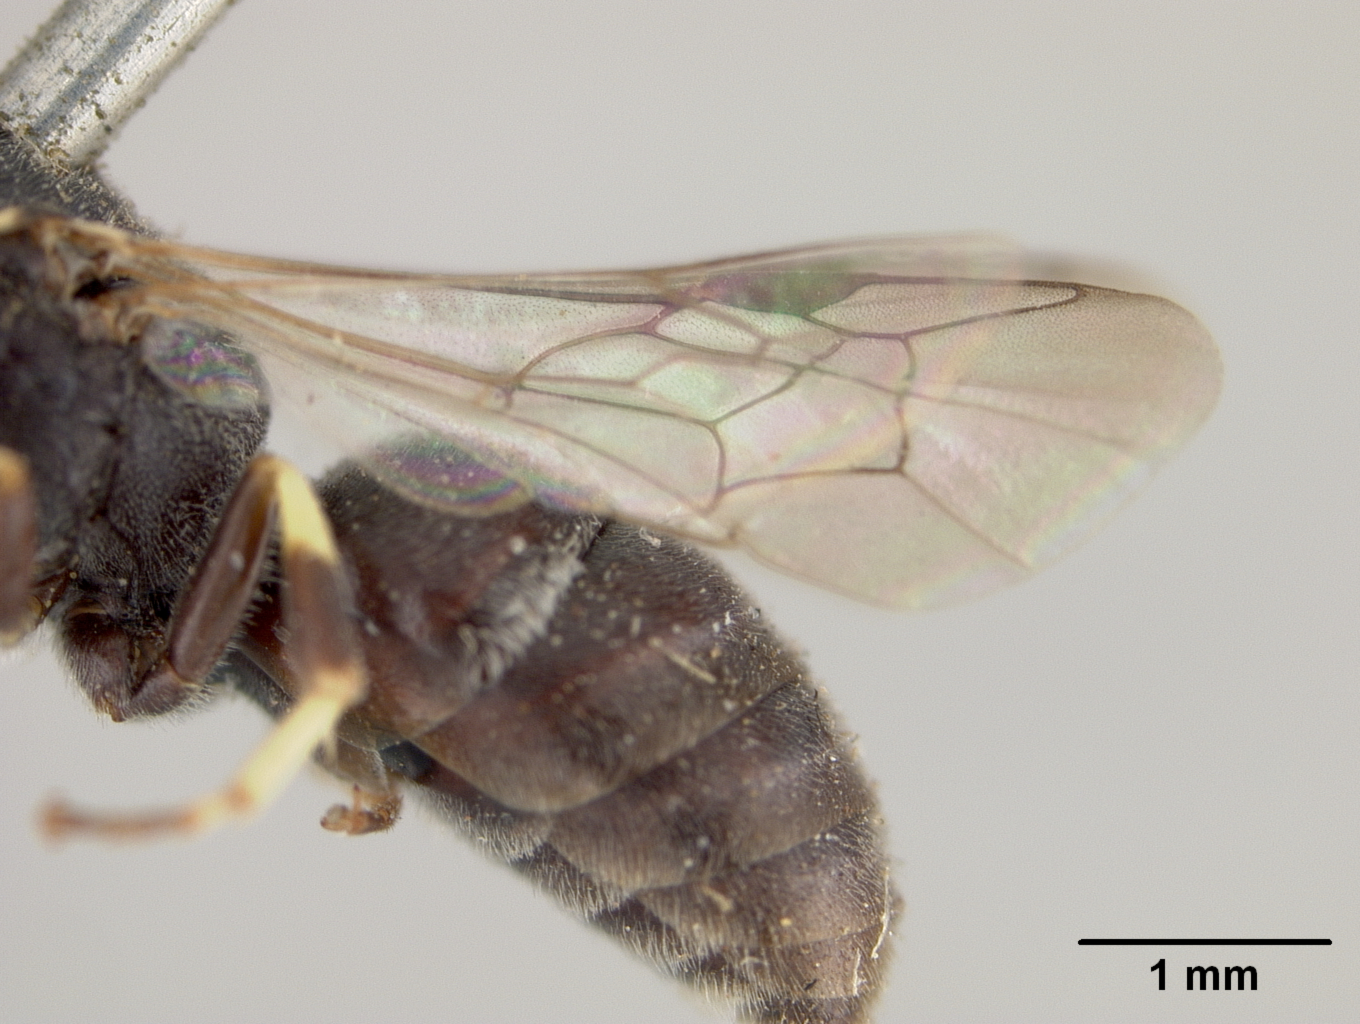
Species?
Prosopis coquilletti
